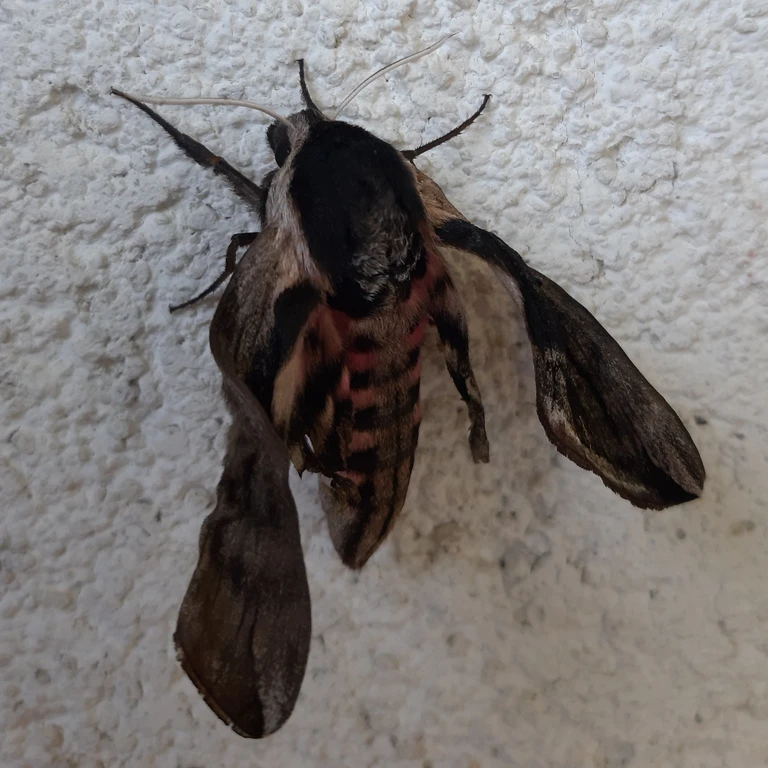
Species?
Sphinx ligustri
